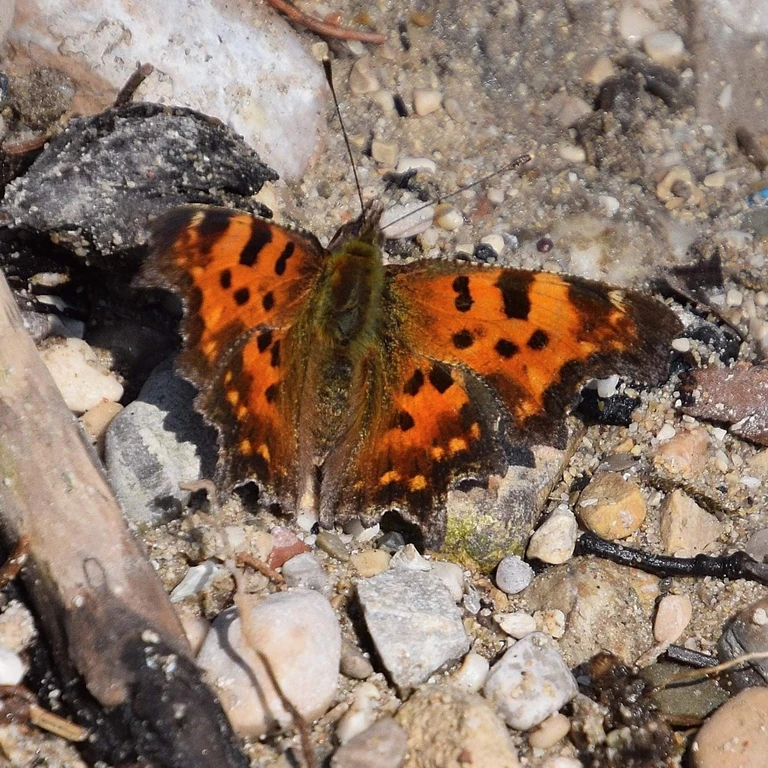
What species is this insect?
Polygonia c-album
